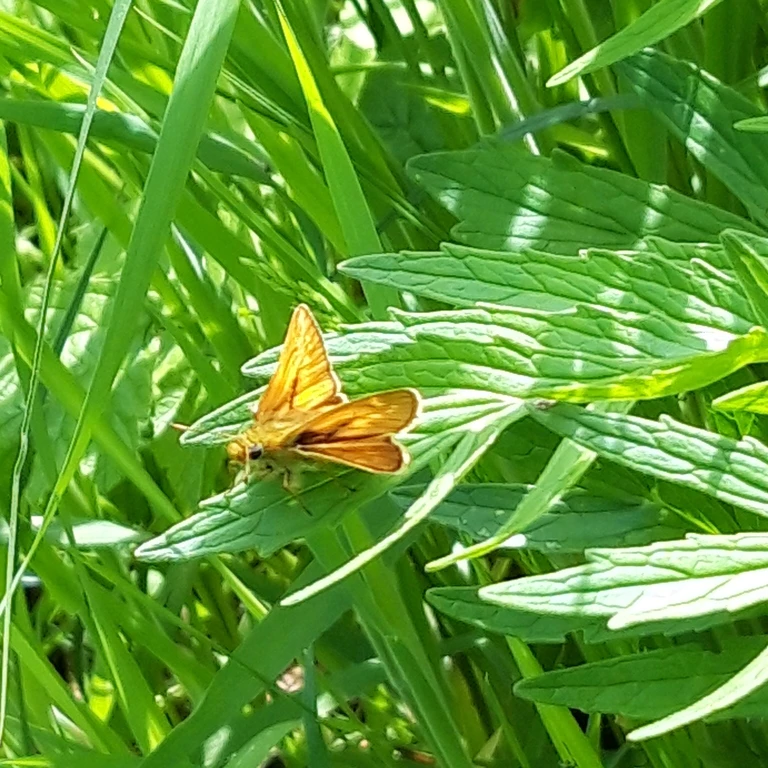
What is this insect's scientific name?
Ochlodes sylvanus (also Ochlodes venata)
